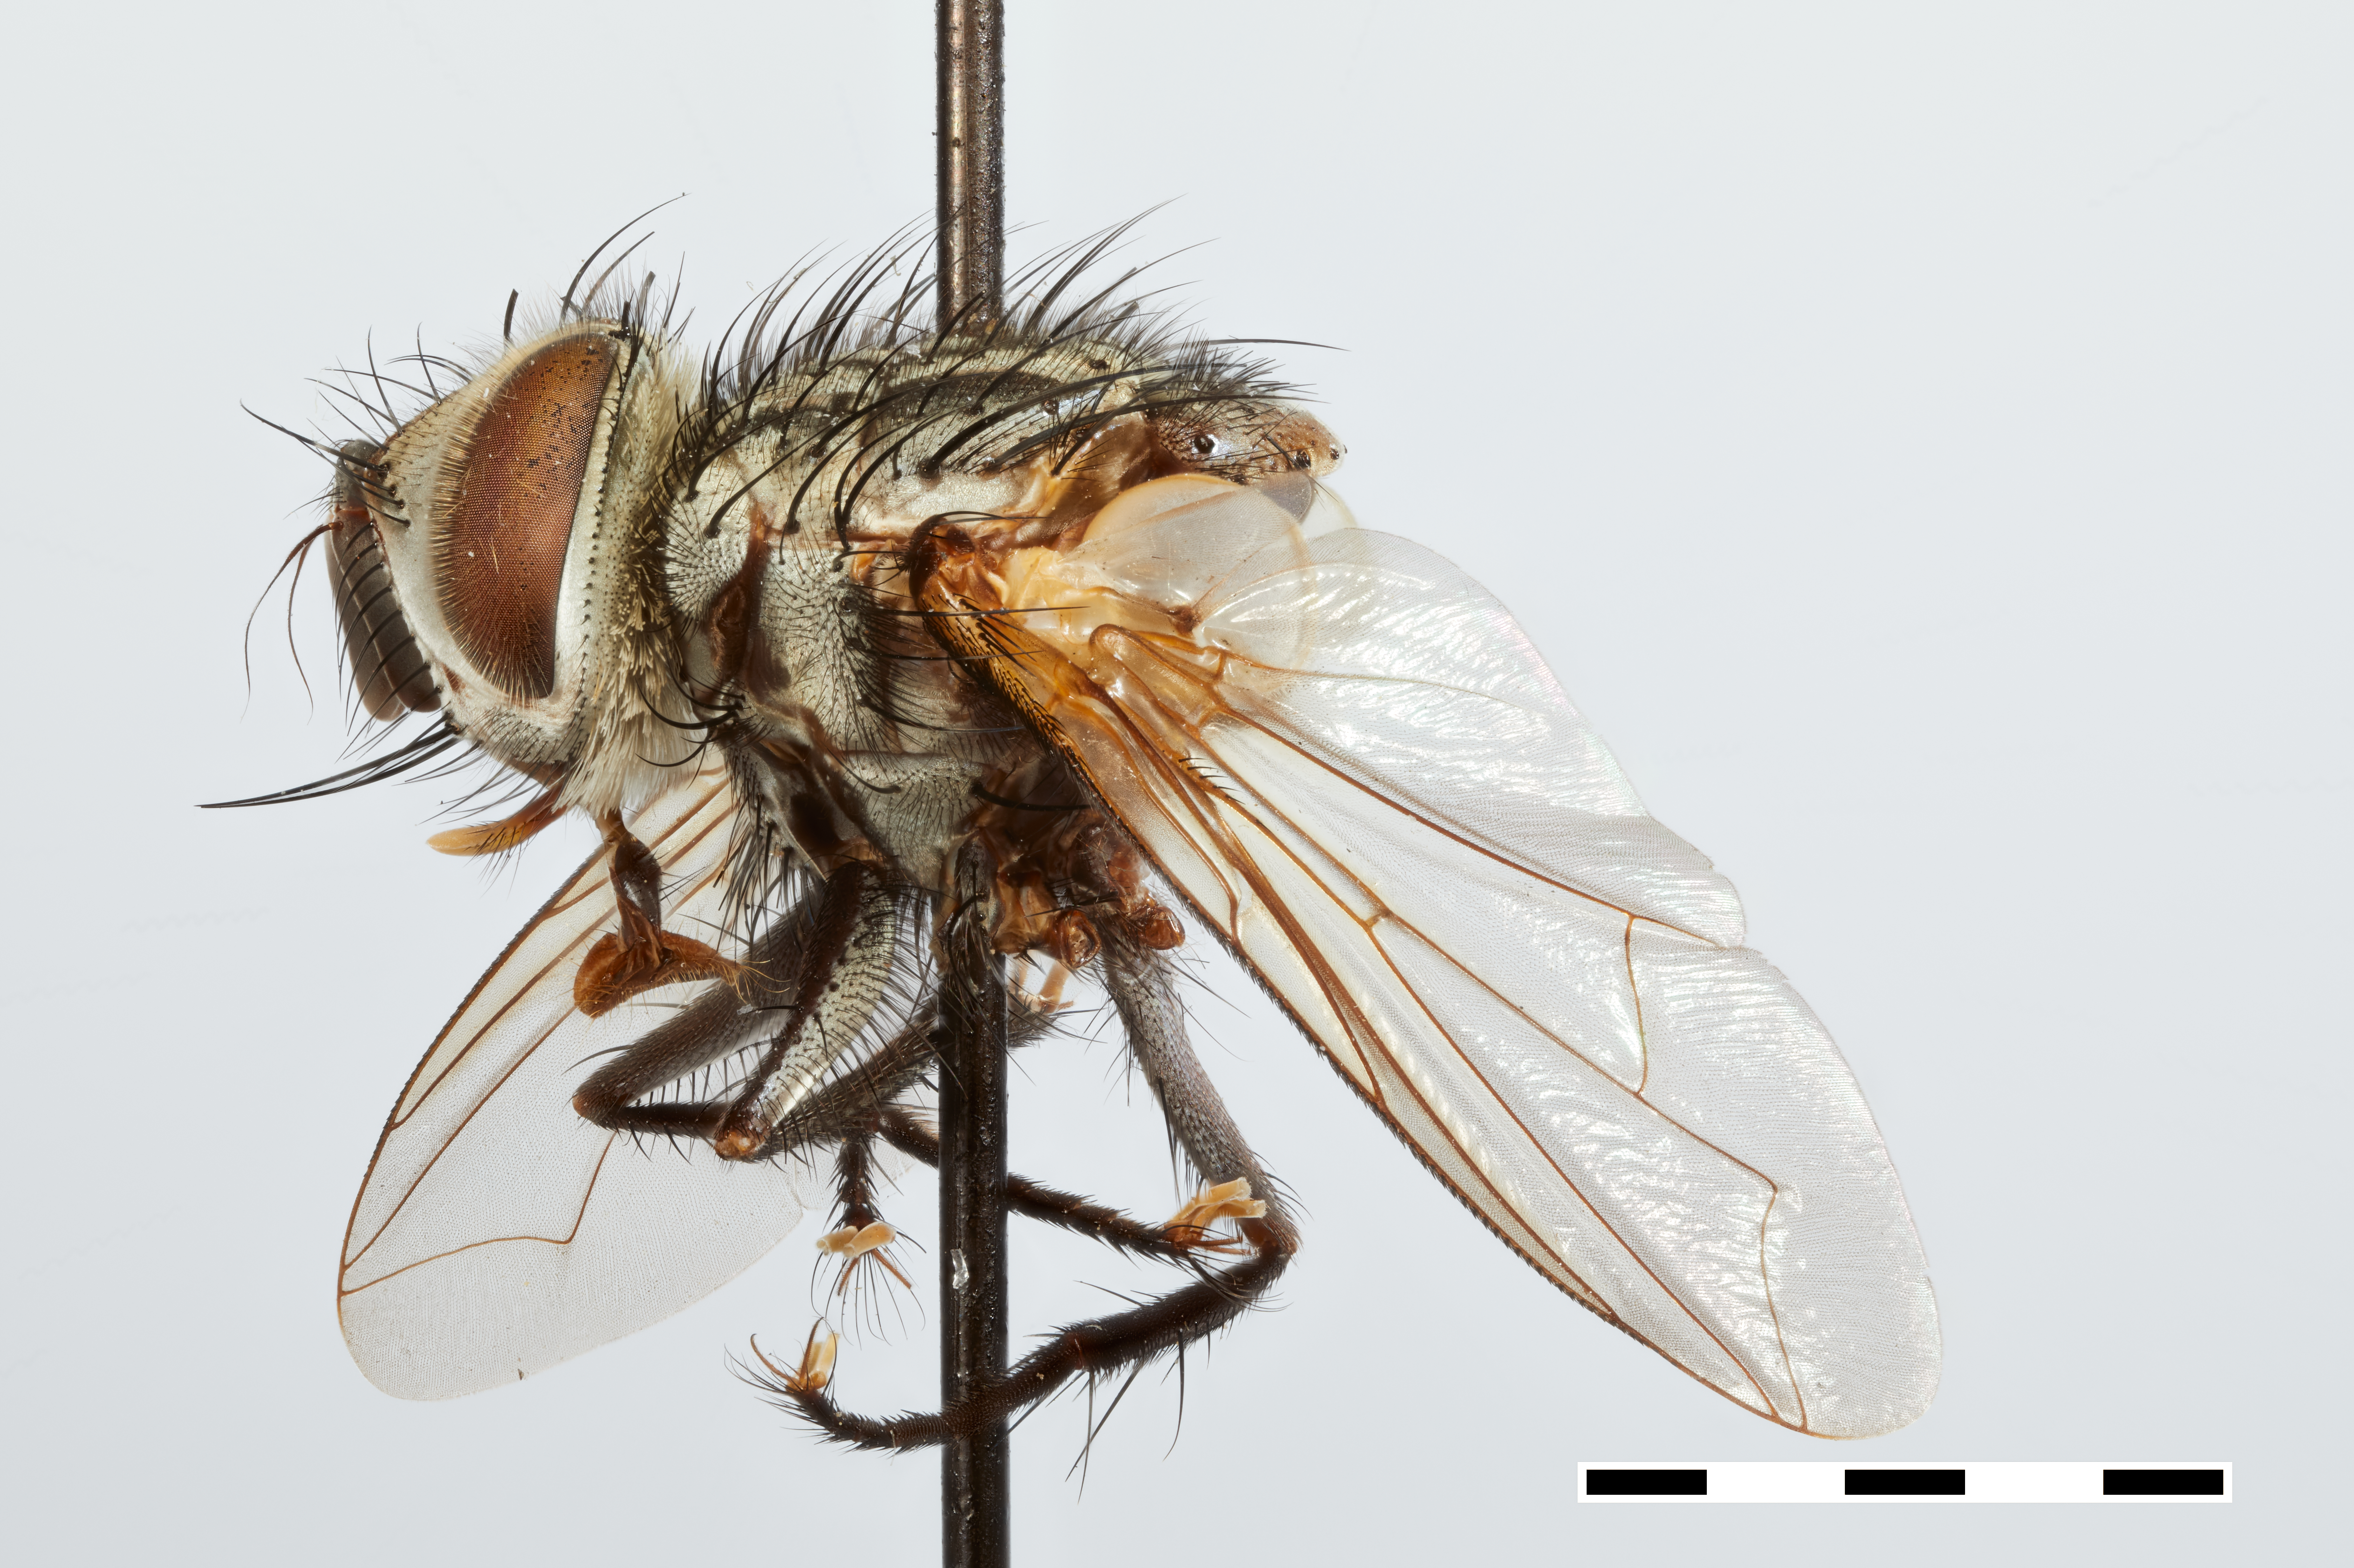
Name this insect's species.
Phorocera cocciphila
